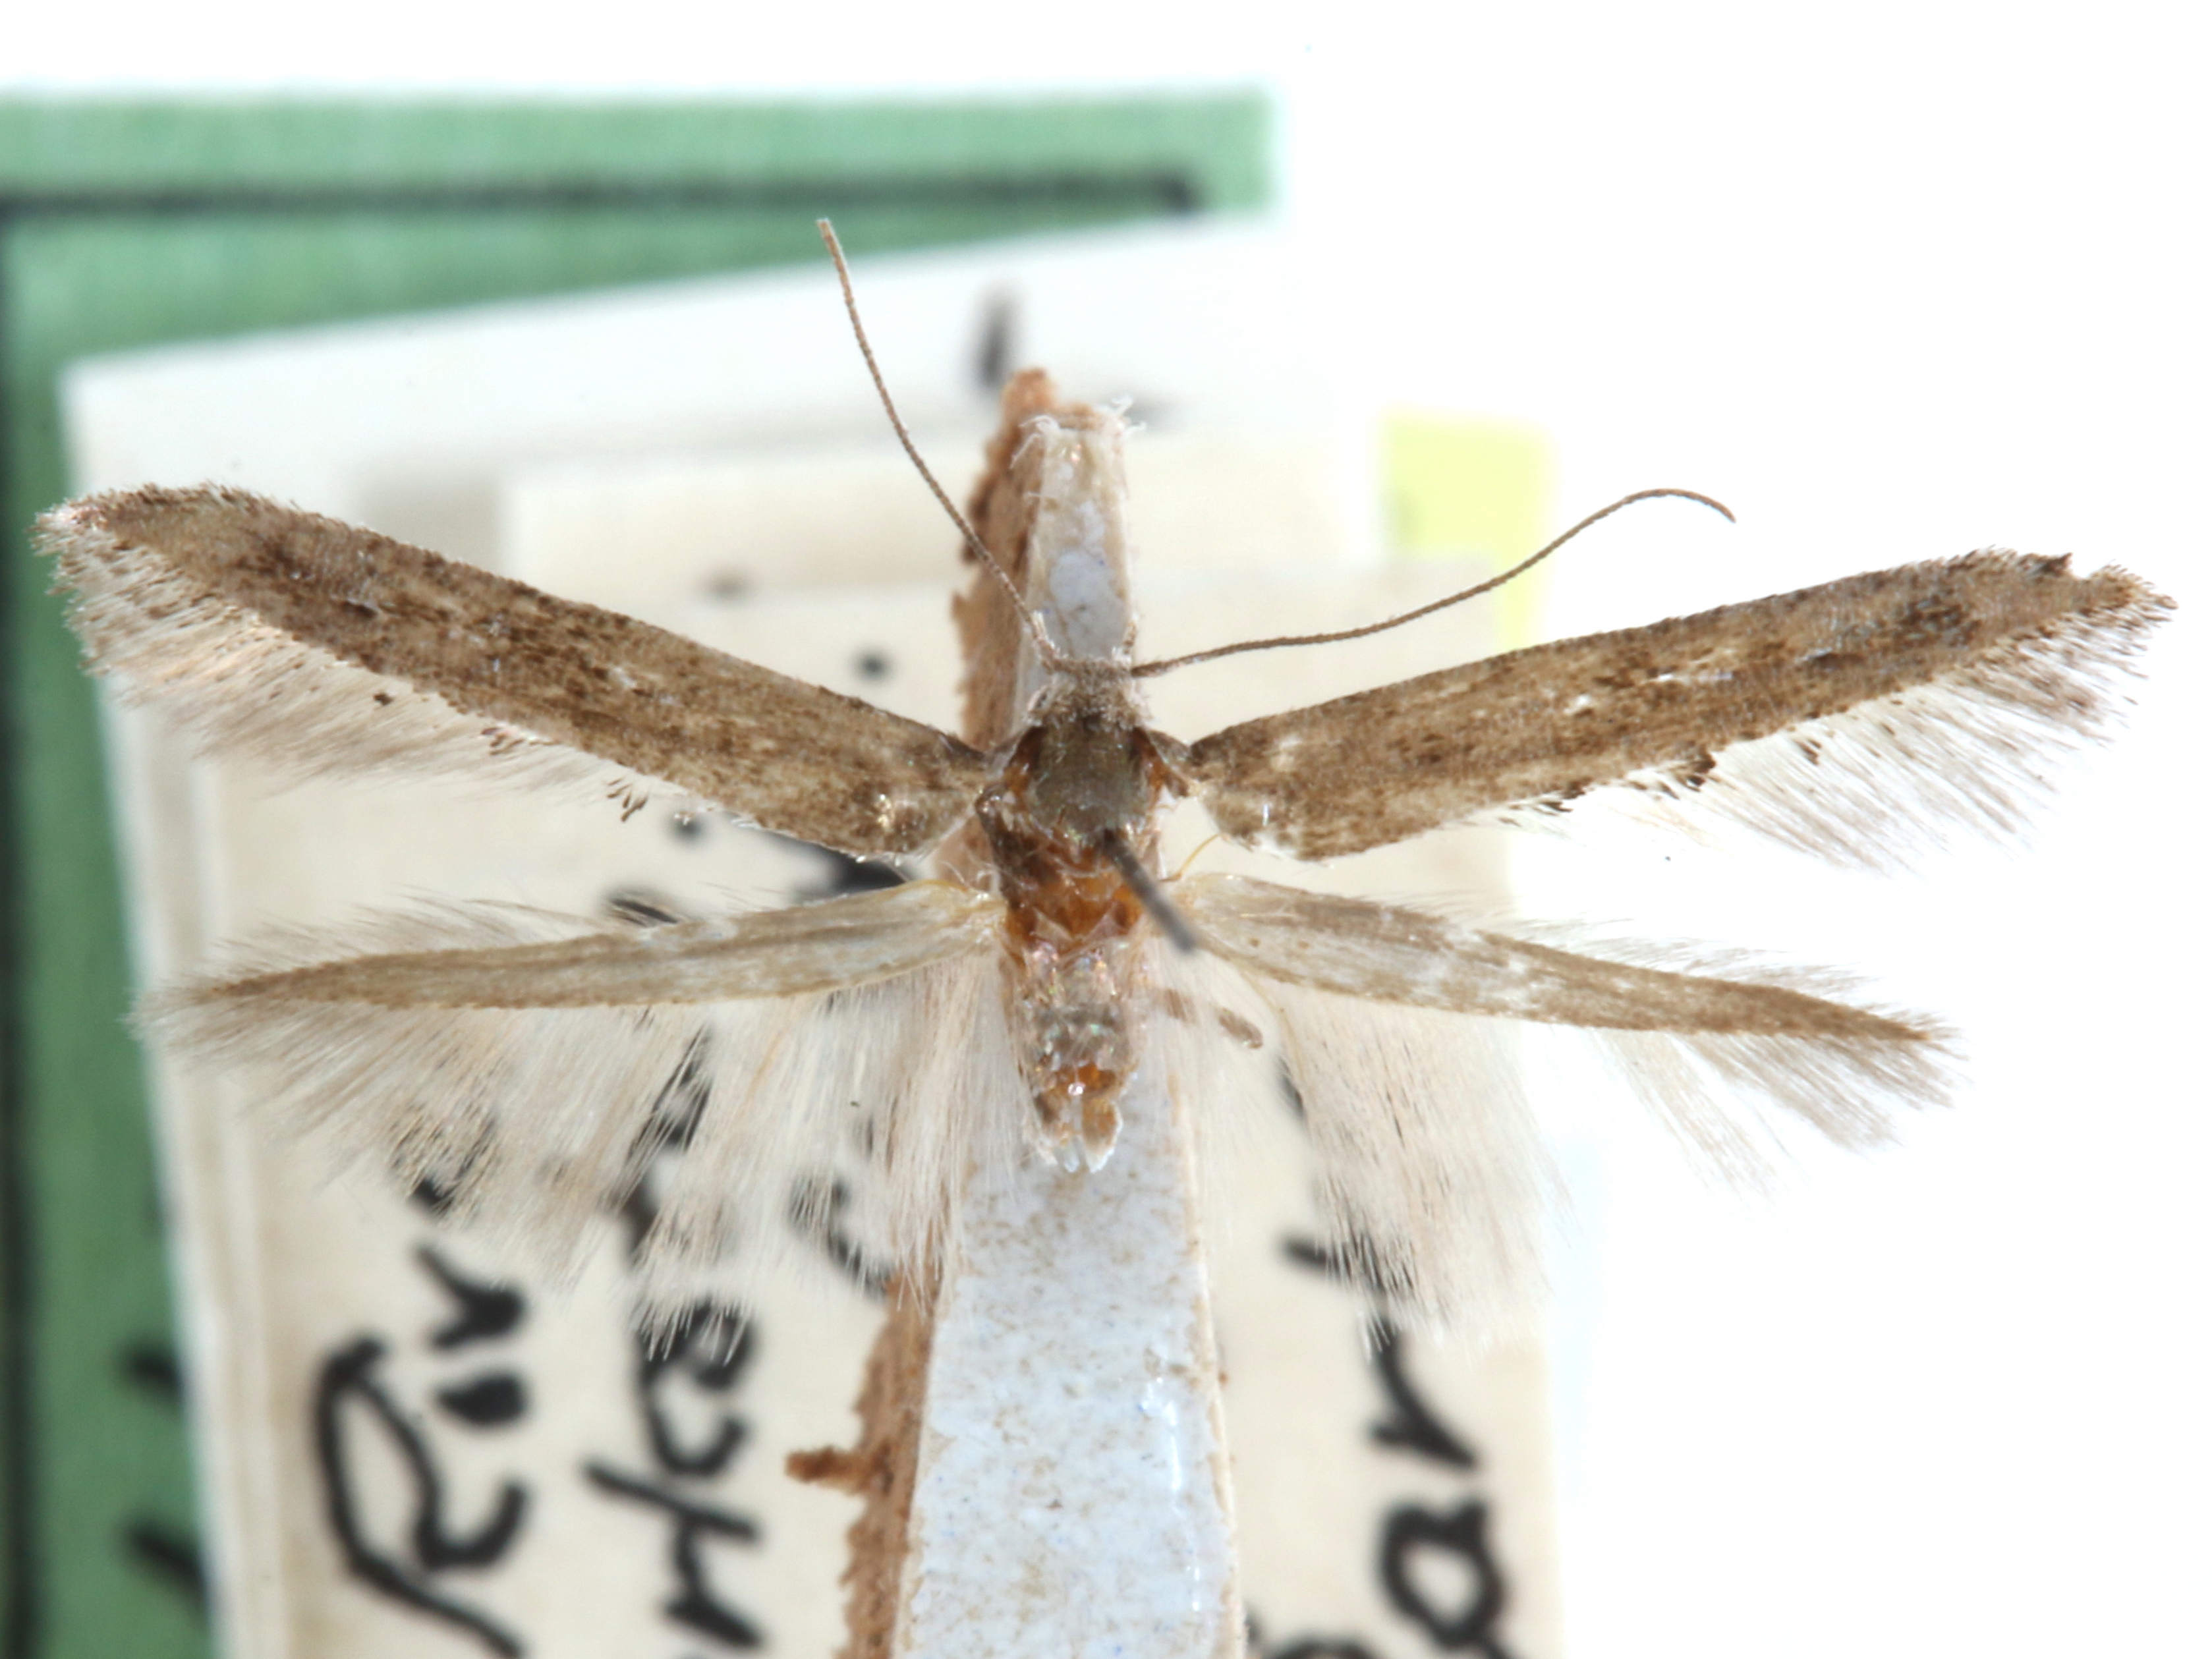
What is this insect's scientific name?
Epermenia cicutaella
